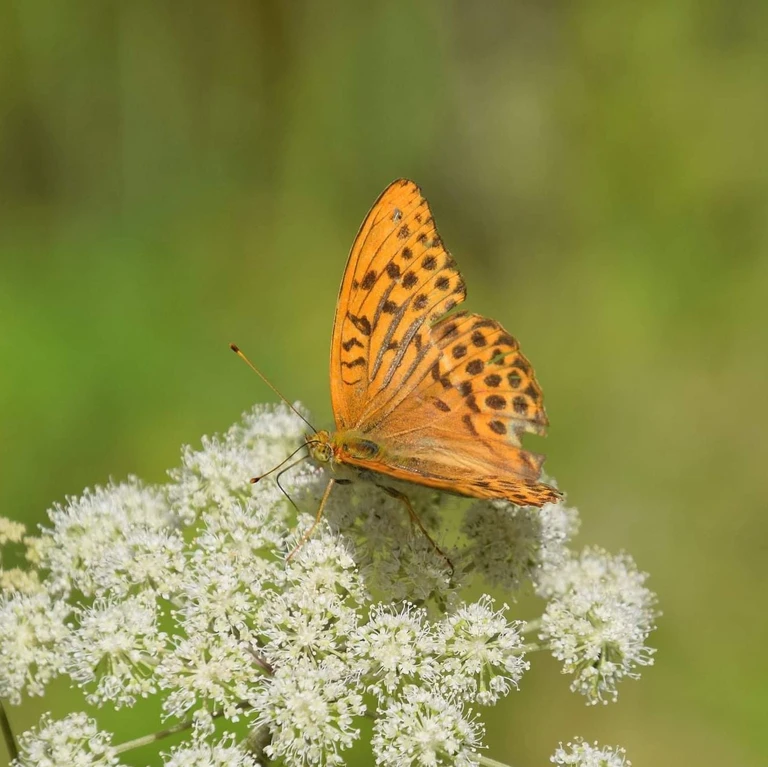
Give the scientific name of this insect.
Argynnis paphia
